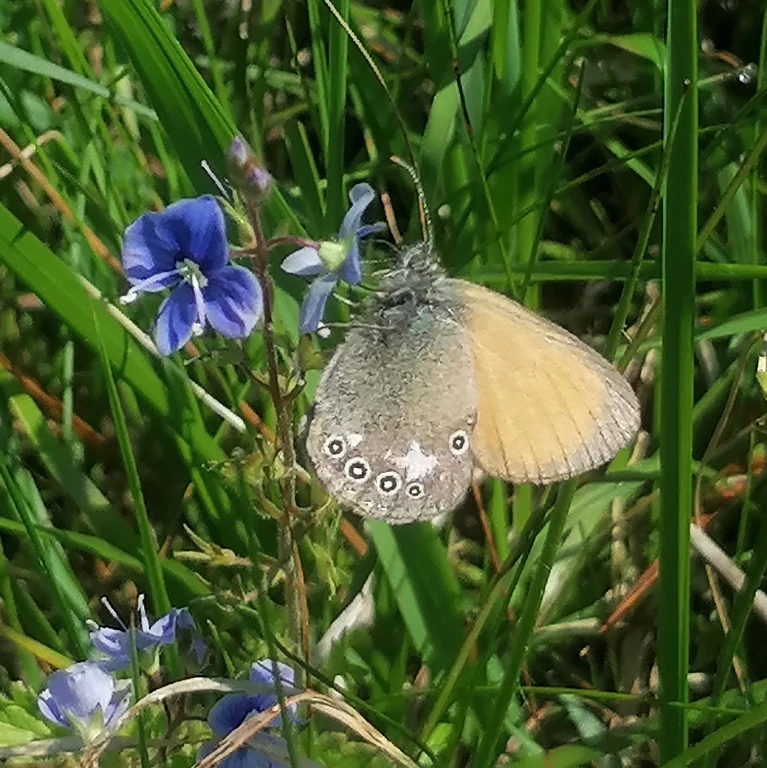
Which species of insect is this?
Coenonympha glycerion (also Coenonympha iphis)
